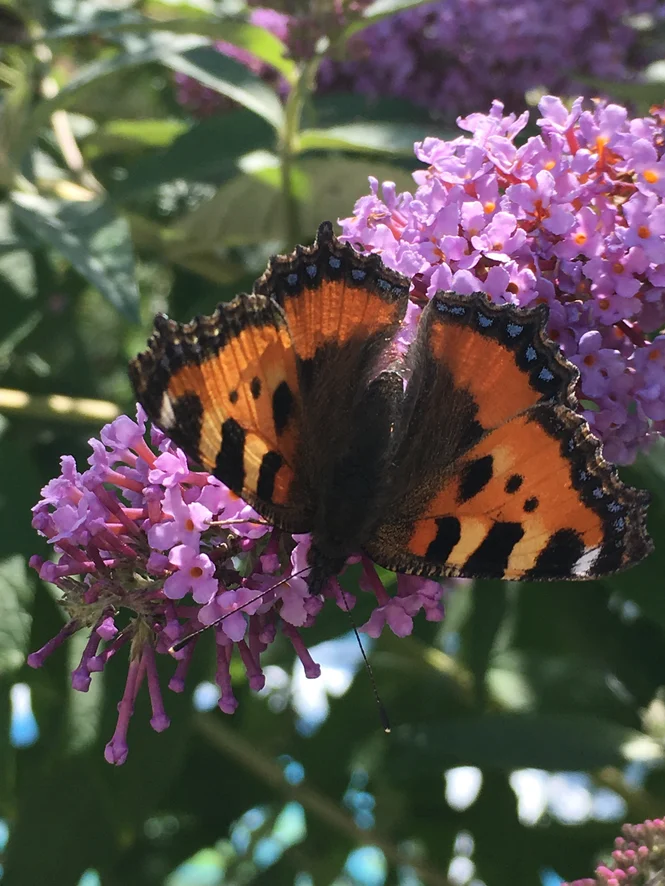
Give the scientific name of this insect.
Aglais urticae
